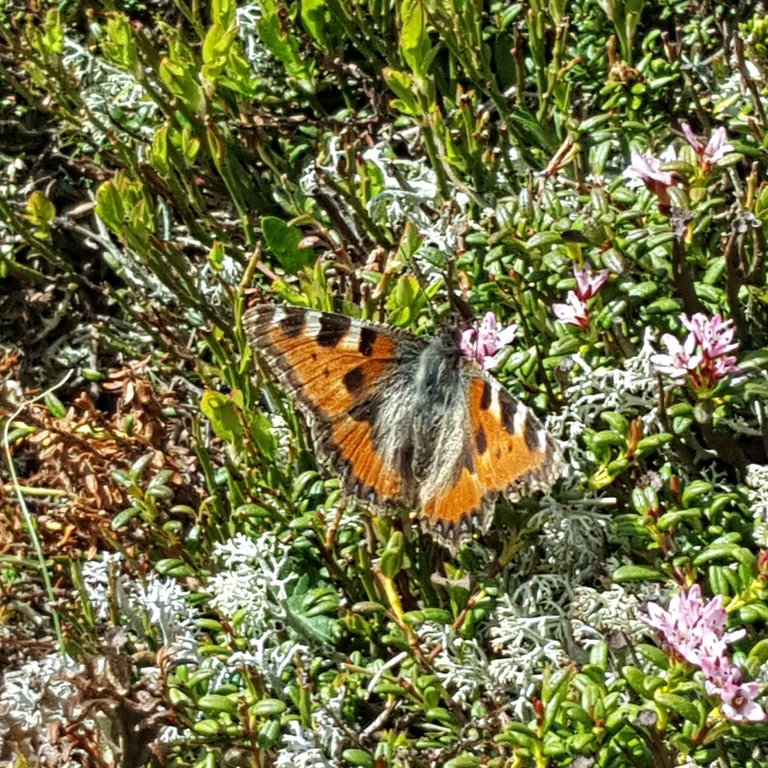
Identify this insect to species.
Aglais urticae
